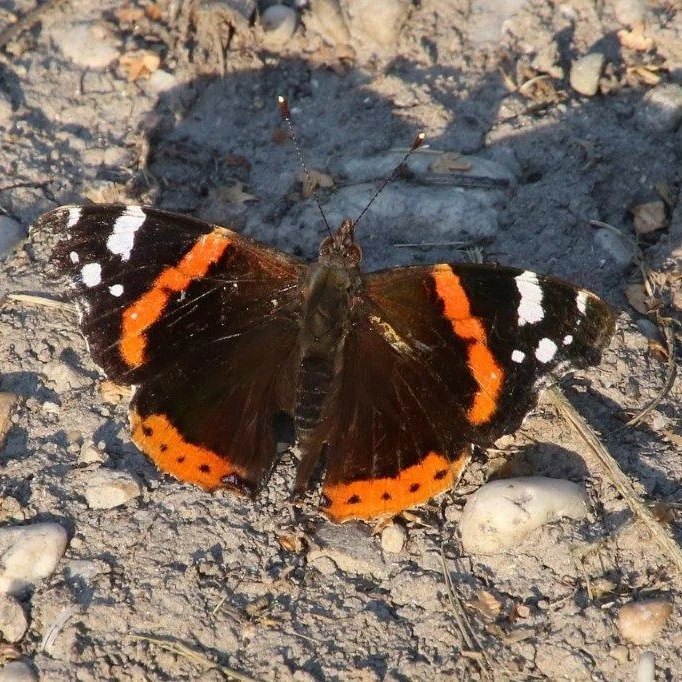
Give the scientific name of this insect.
Vanessa atalanta
